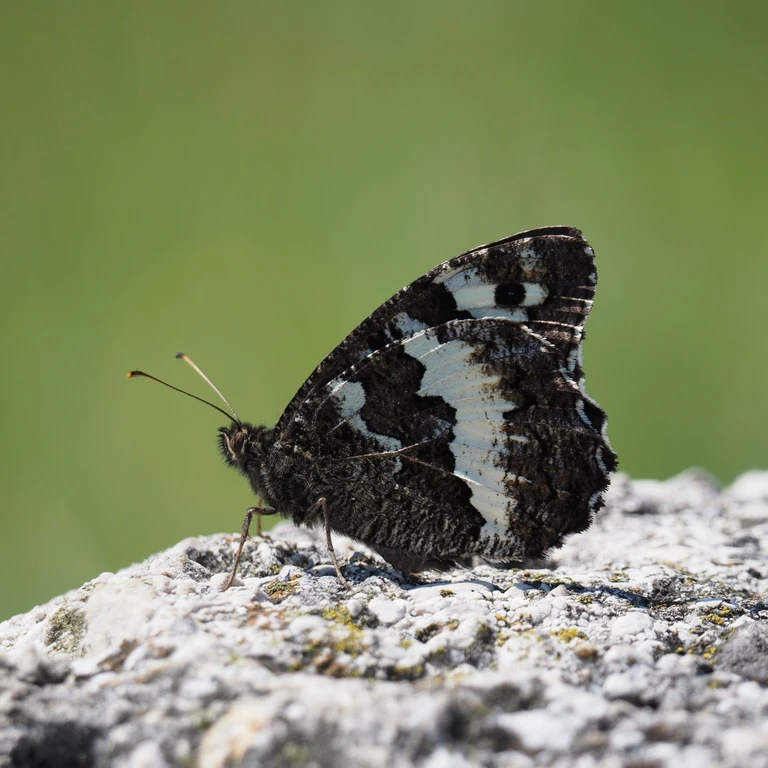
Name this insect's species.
Brintesia circe
